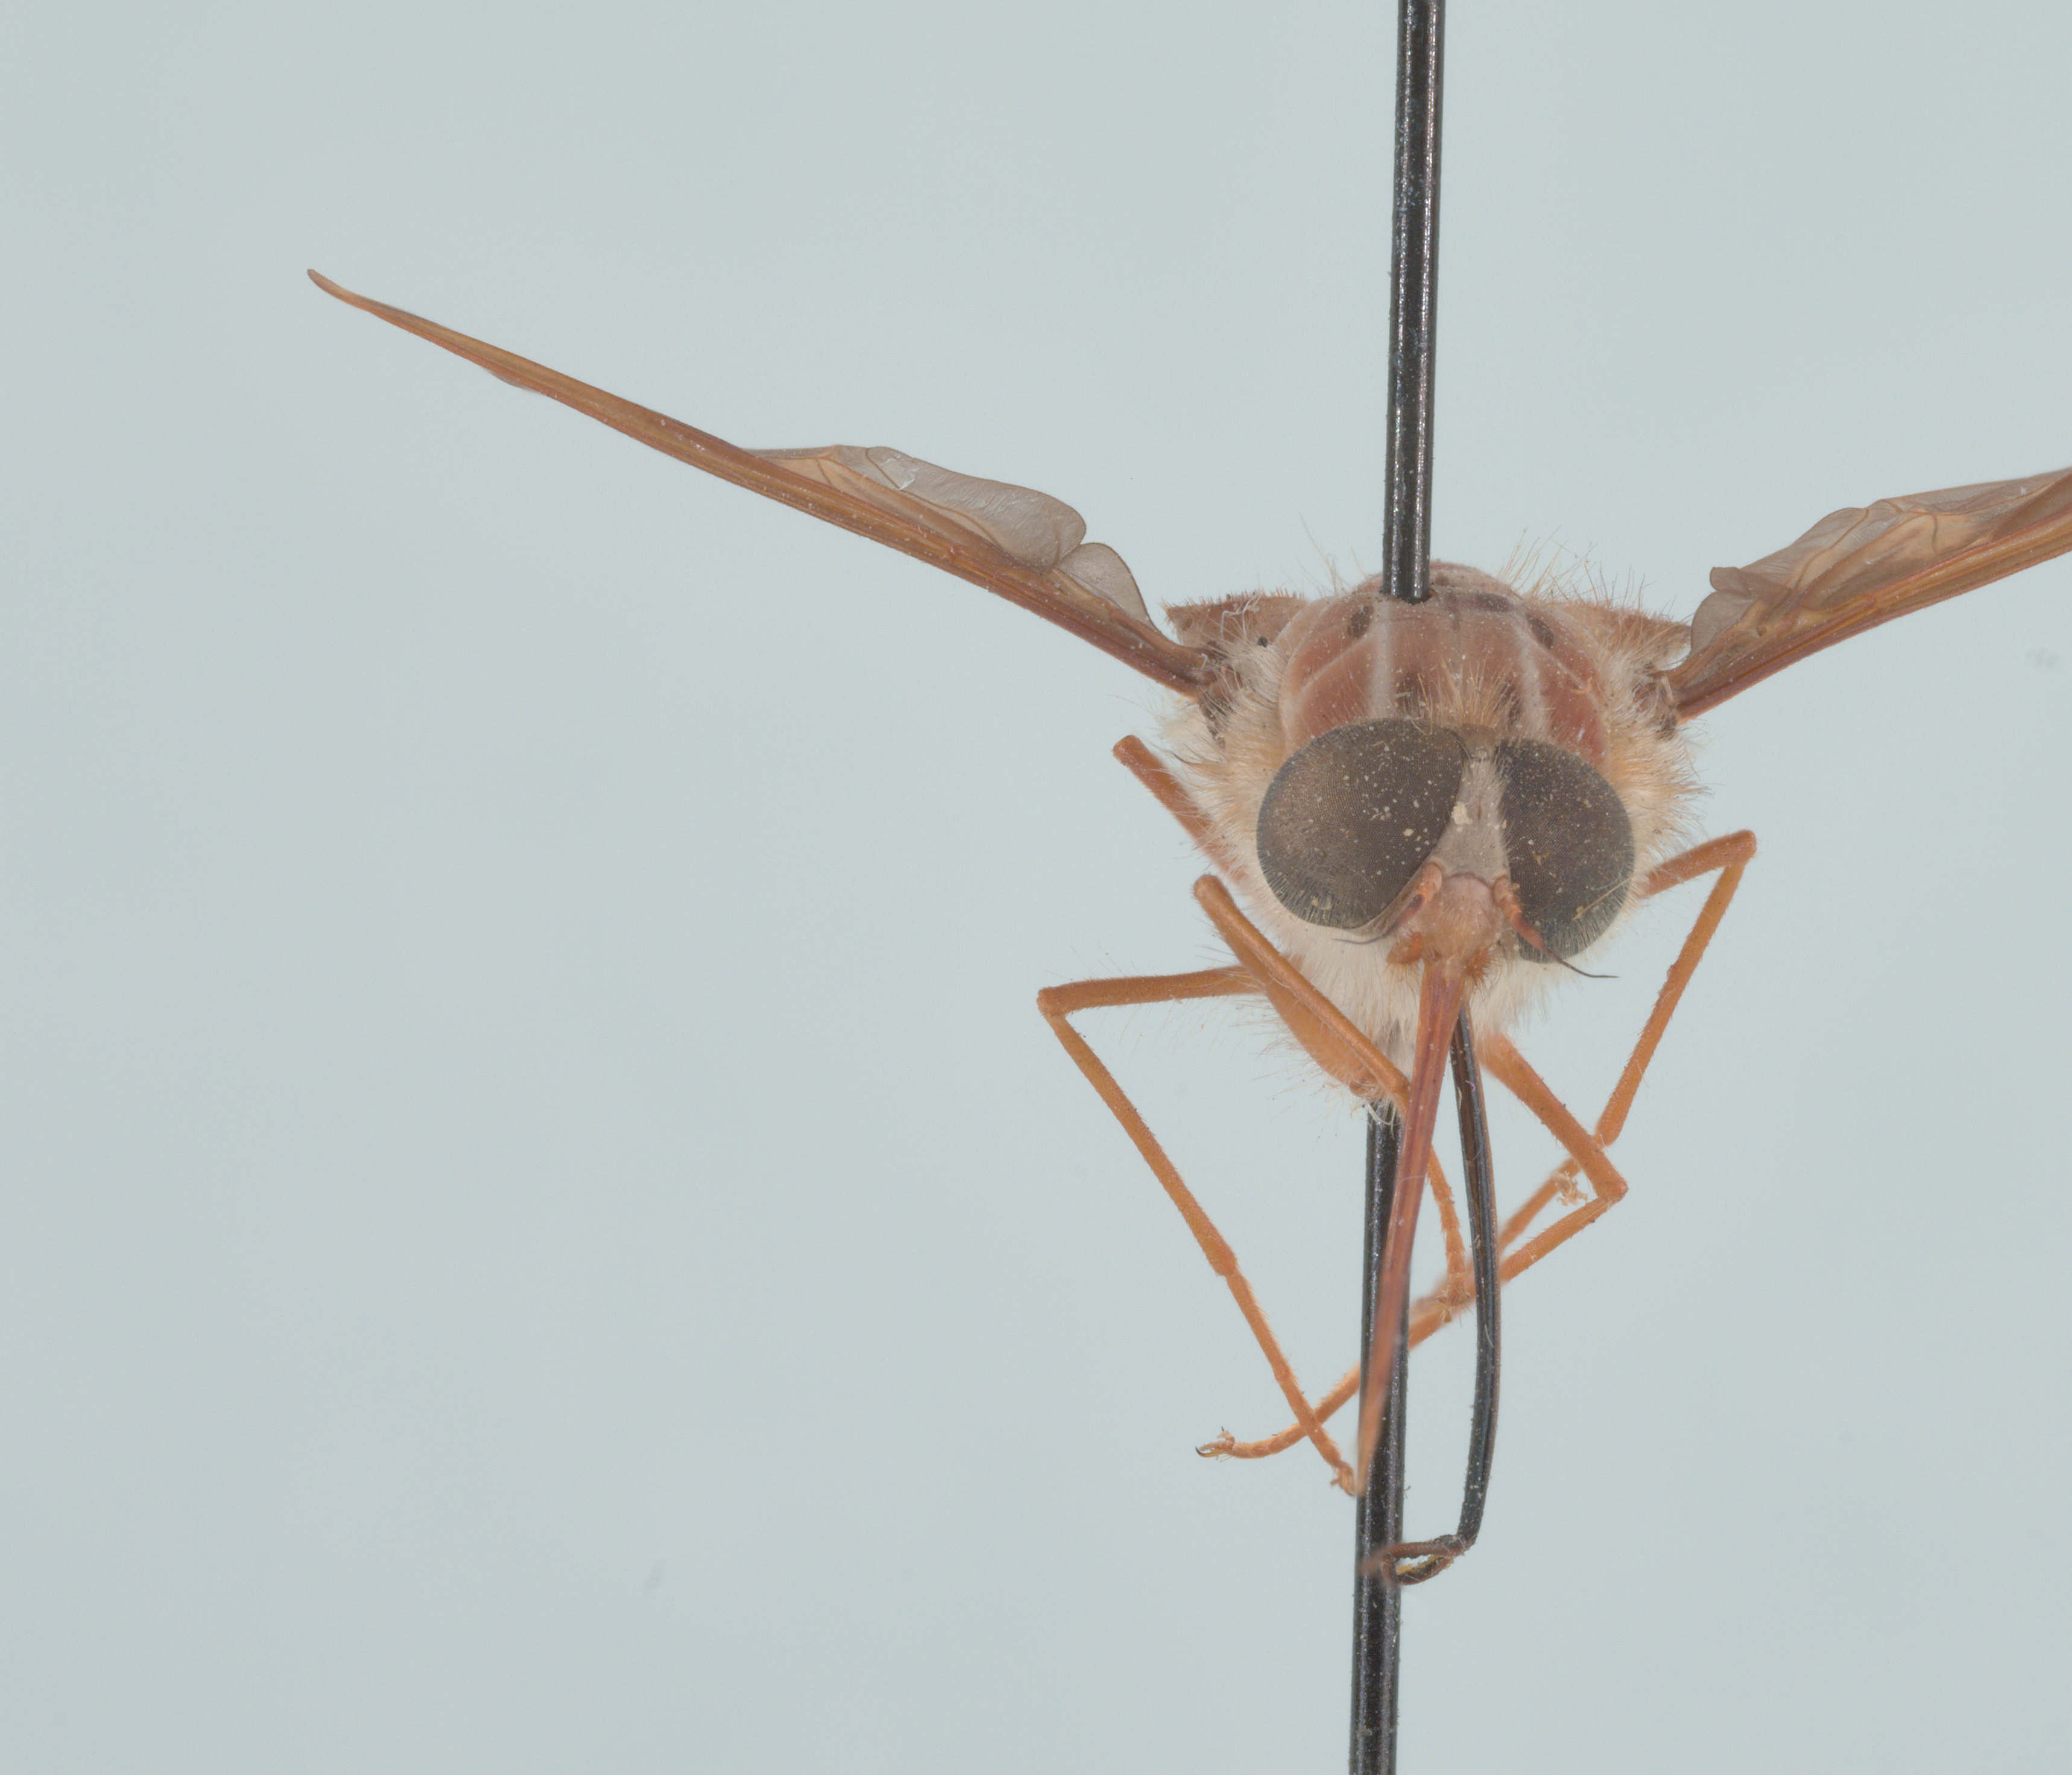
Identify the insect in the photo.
Hirmoneura nubipennis (also Trichophthalma nubipennis)
